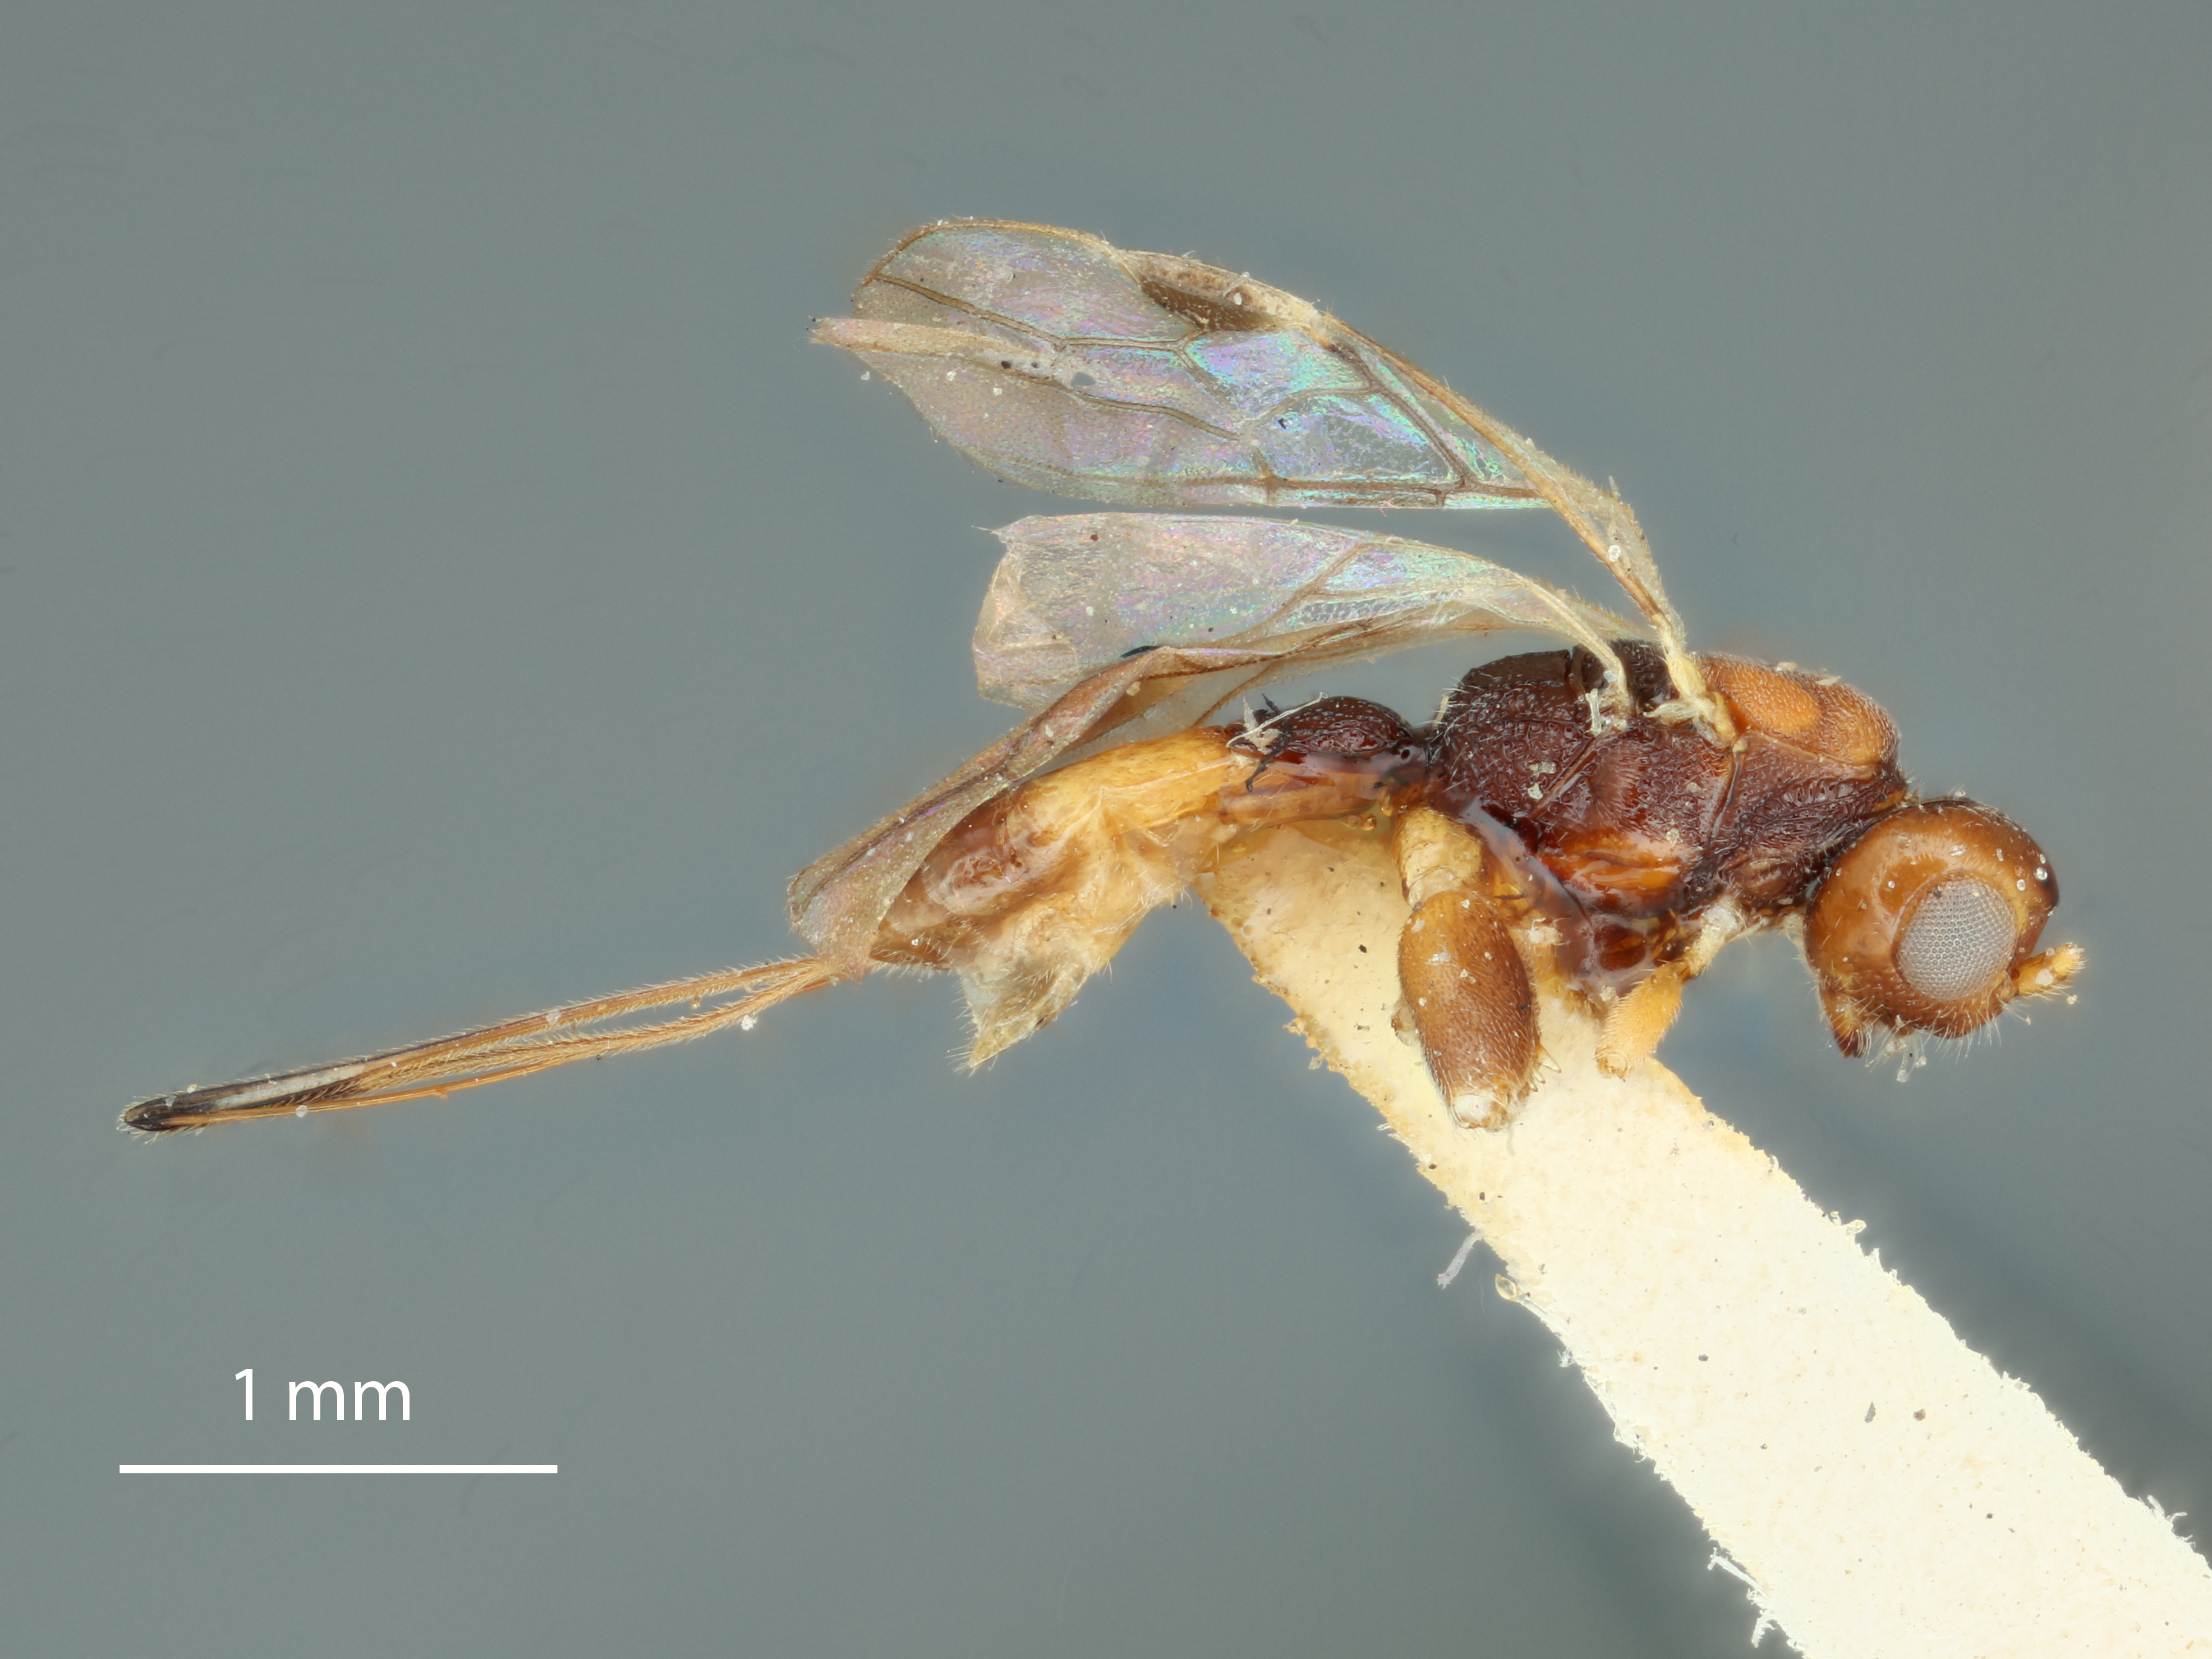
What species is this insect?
Euscelinus manilae
